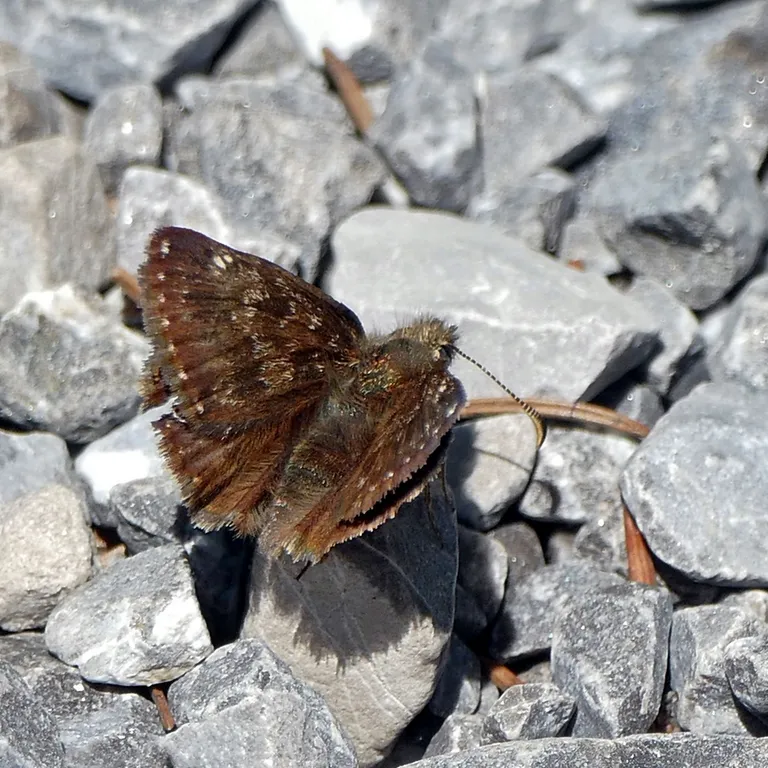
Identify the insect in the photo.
Erynnis tages
